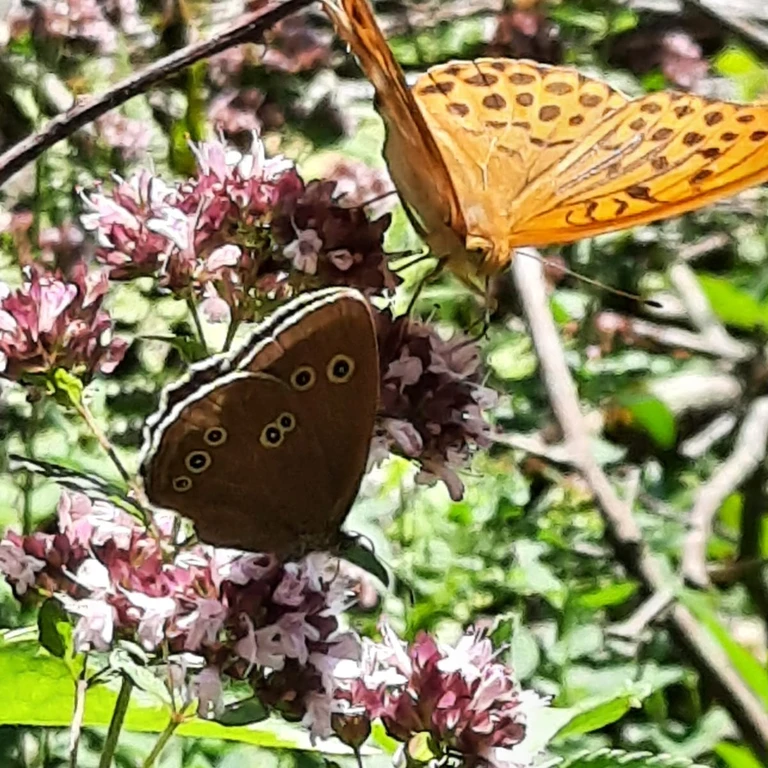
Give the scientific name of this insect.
Aphantopus hyperantus
